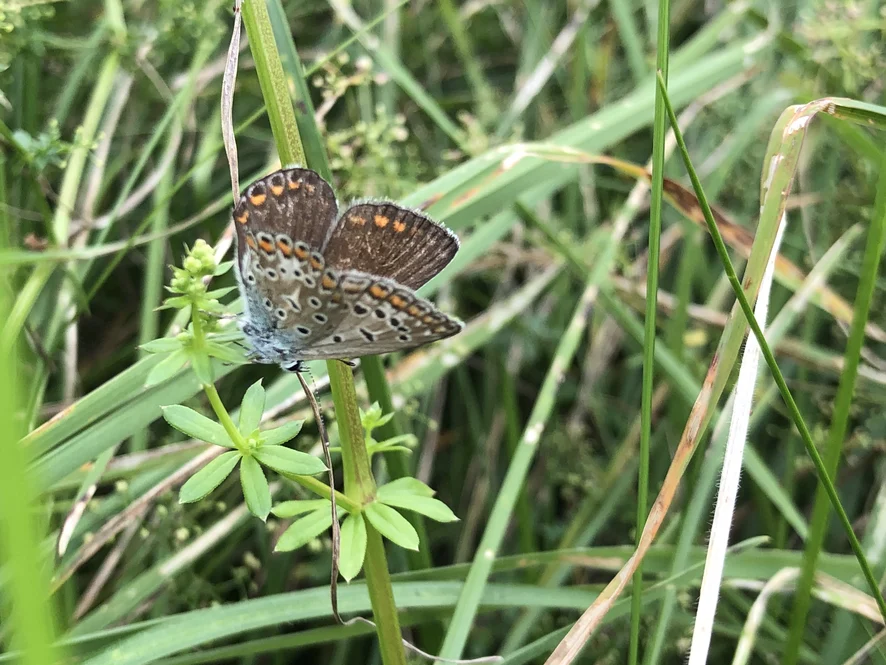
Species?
Polyommatus icarus
